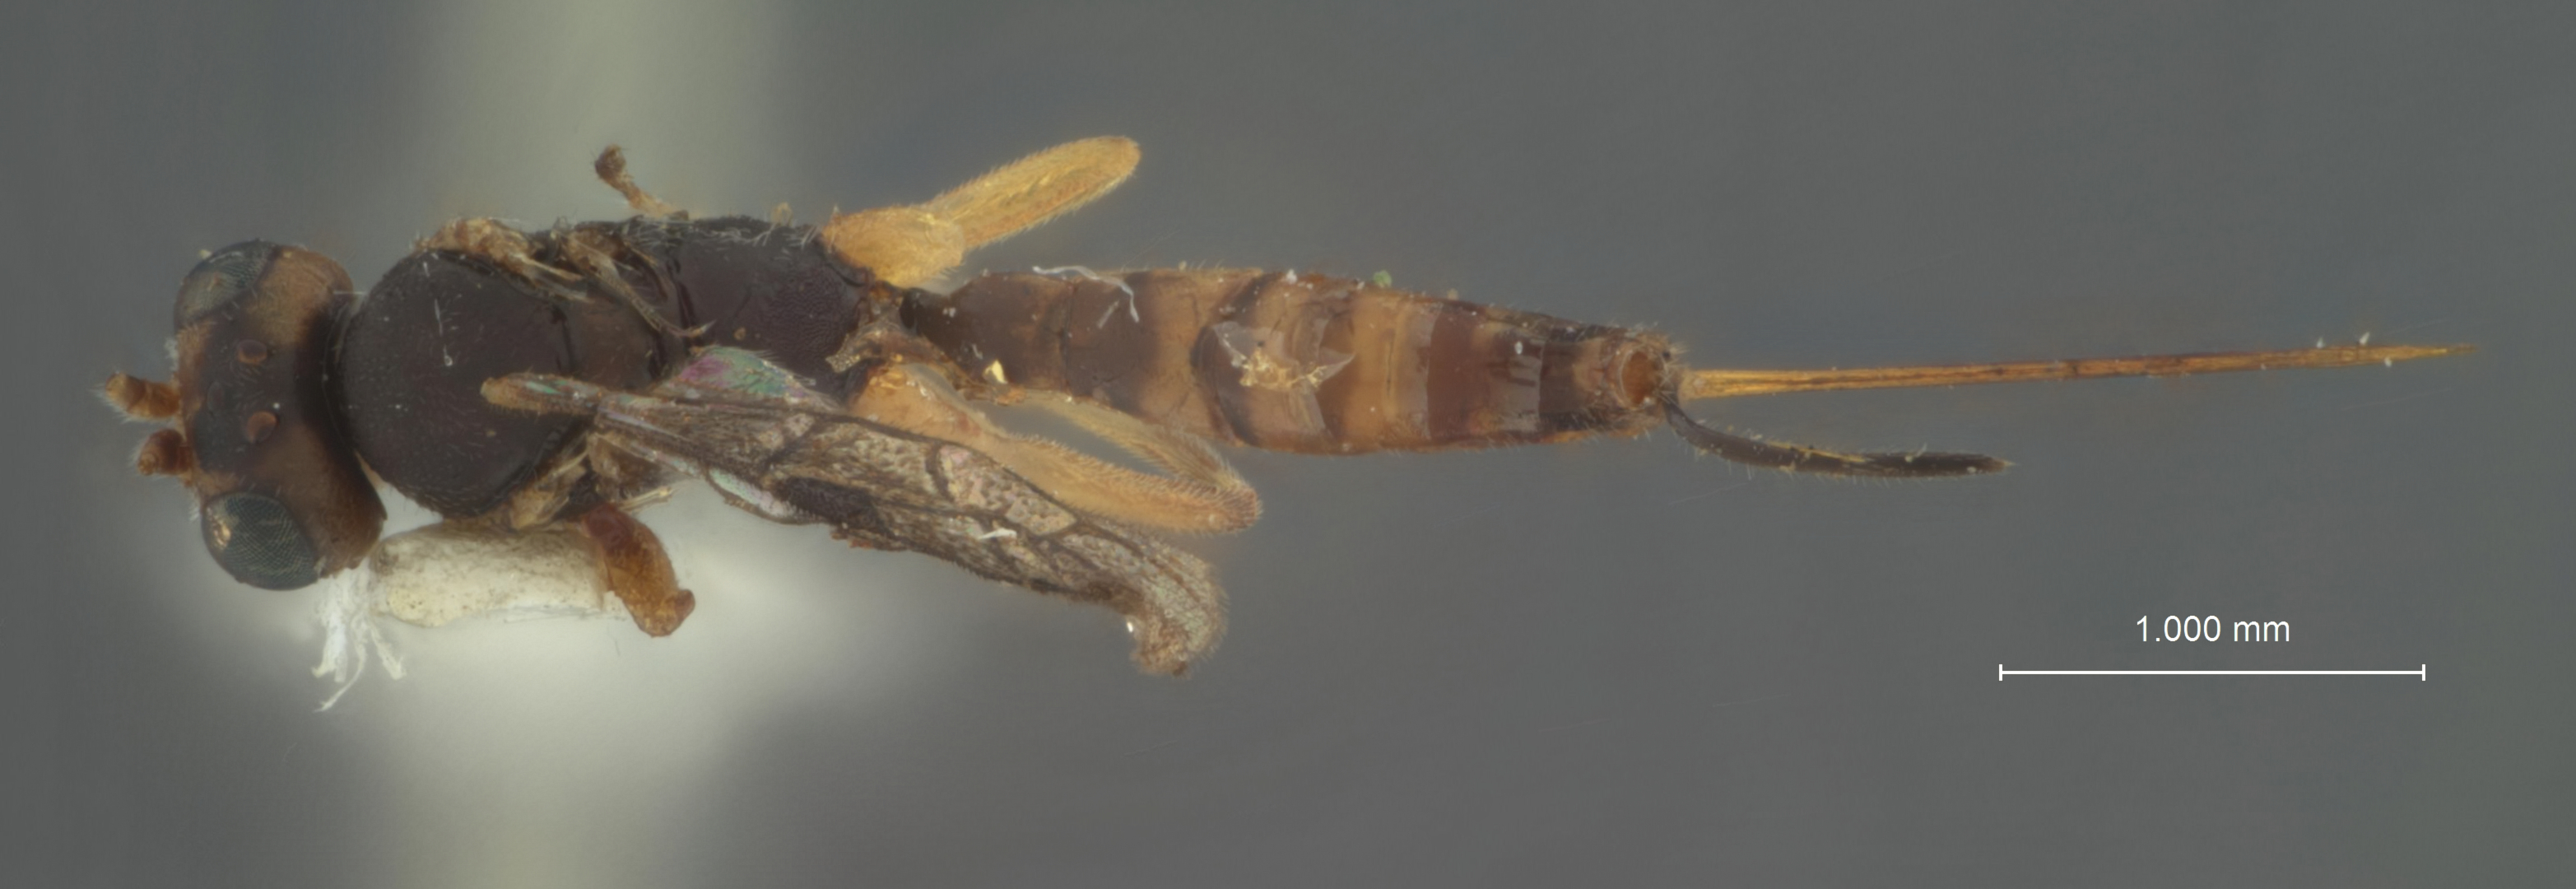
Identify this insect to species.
Thersilochus dorsalis
